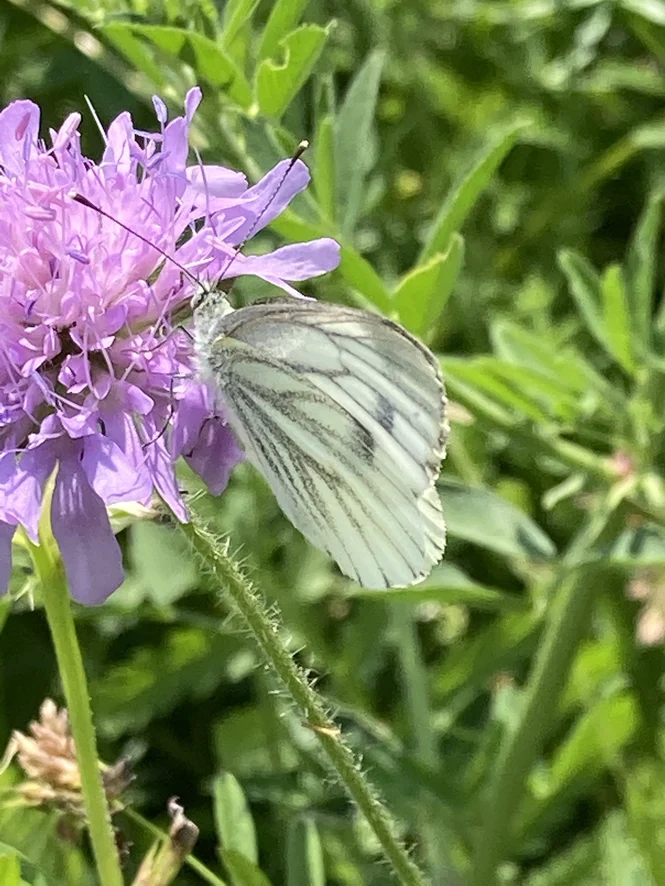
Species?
Pieris napi
